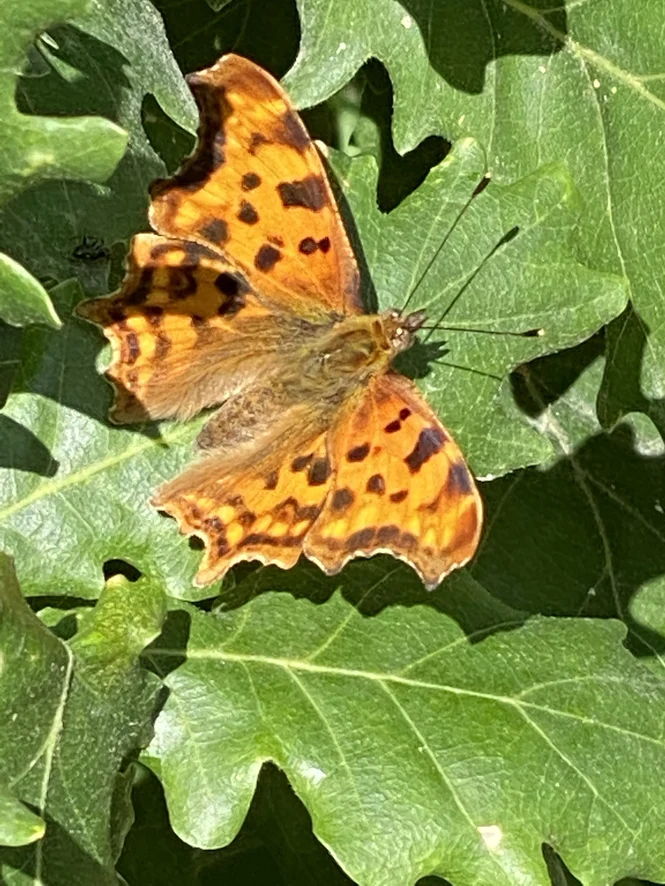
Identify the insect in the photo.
Polygonia c-album
